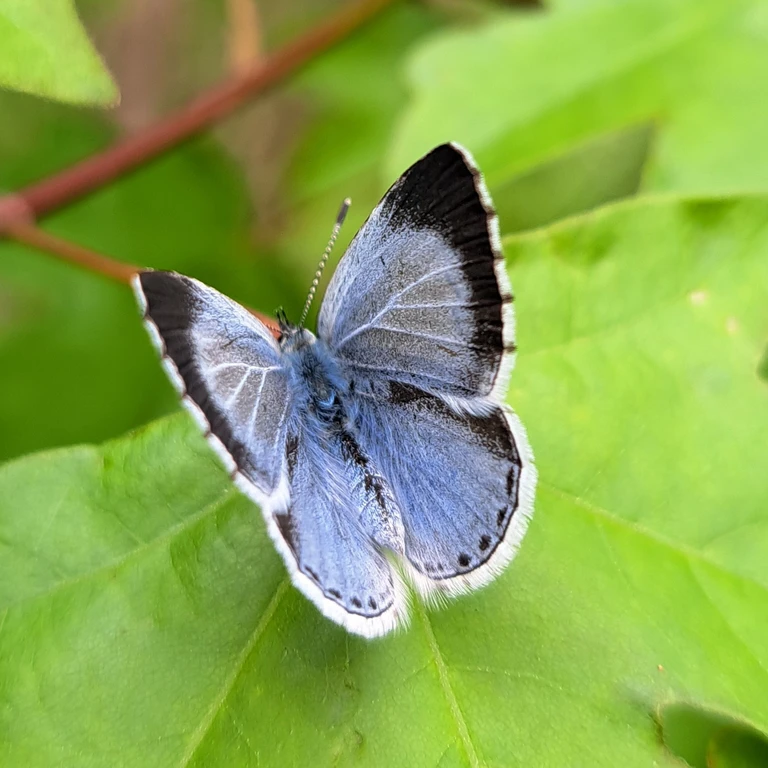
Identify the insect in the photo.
Celastrina argiolus
